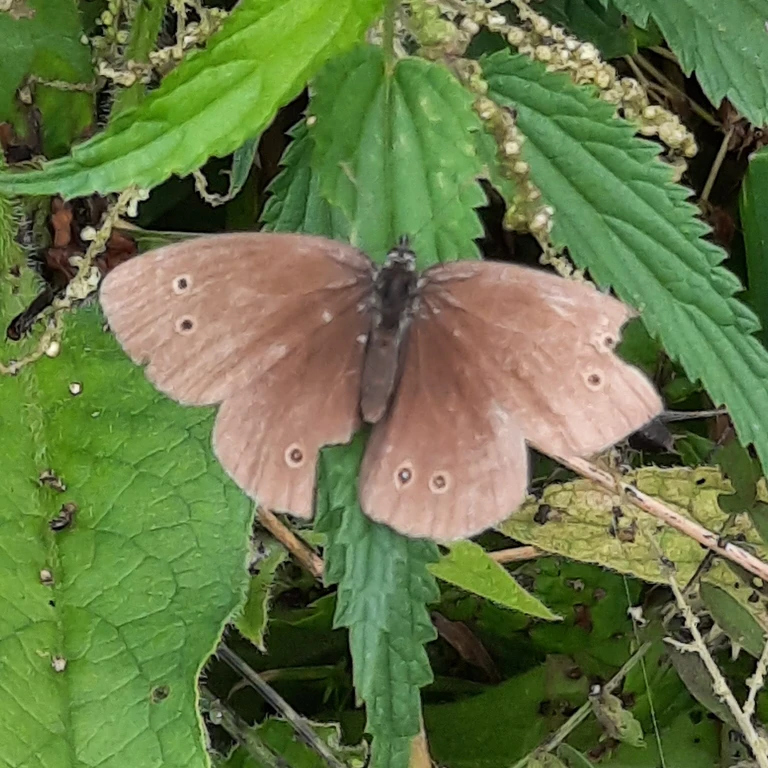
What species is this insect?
Aphantopus hyperantus
